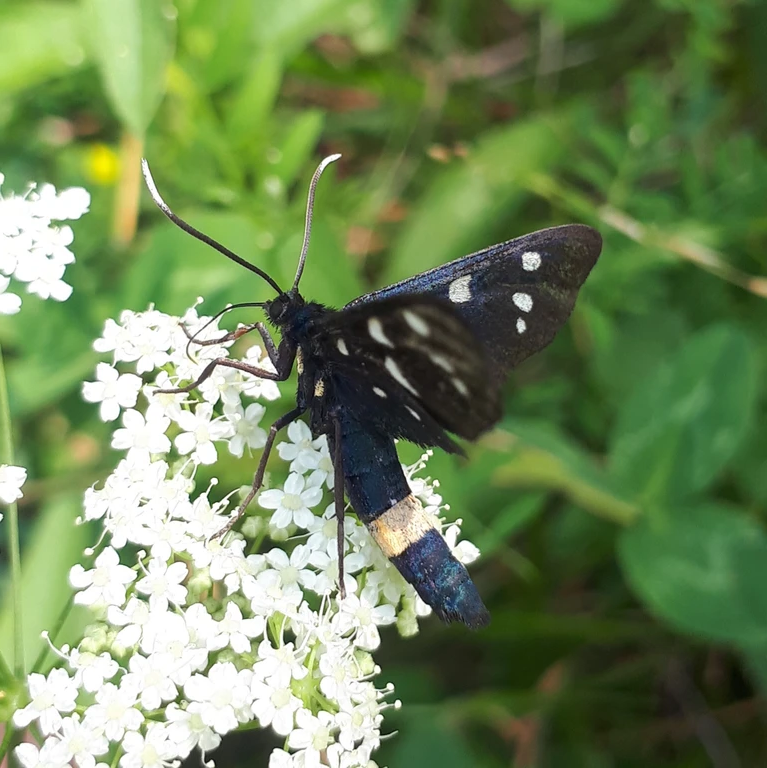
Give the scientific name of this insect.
Amata phegea
